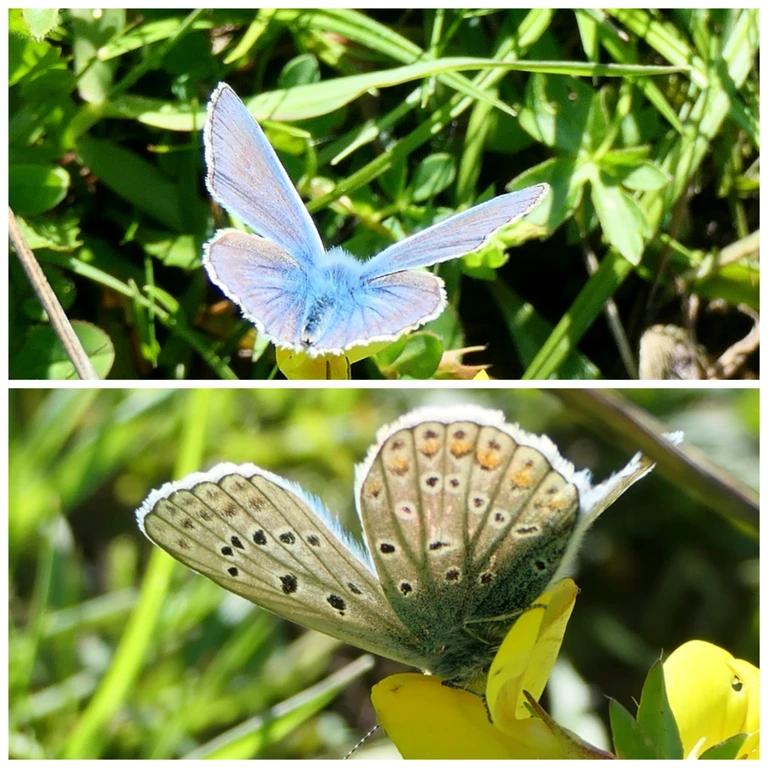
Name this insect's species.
Polyommatus icarus
